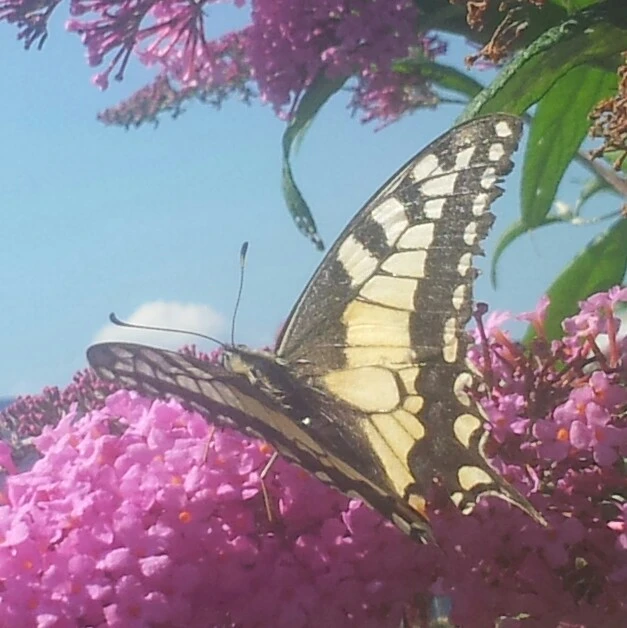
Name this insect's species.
Papilio machaon
